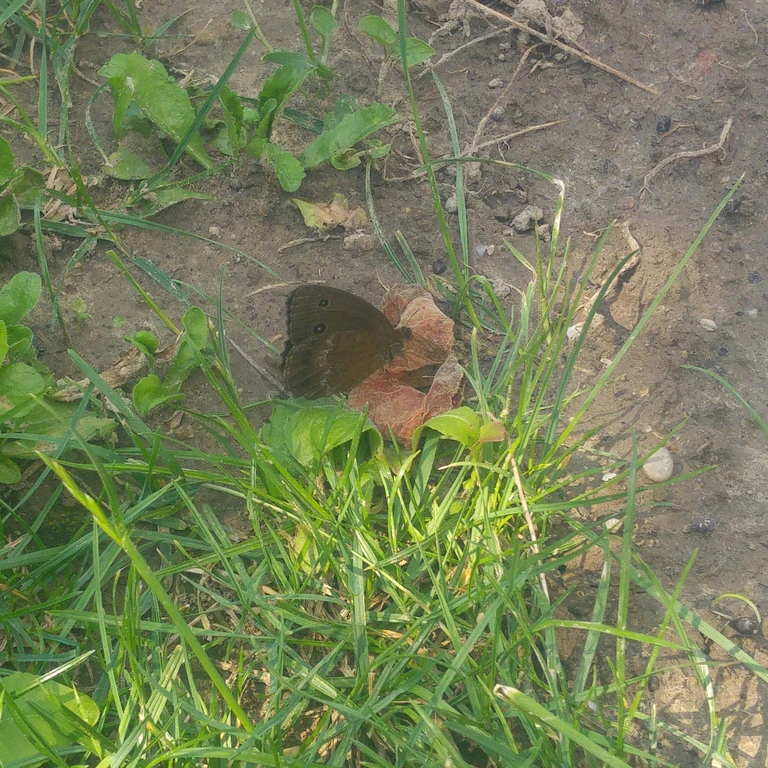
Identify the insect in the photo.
Minois dryas
